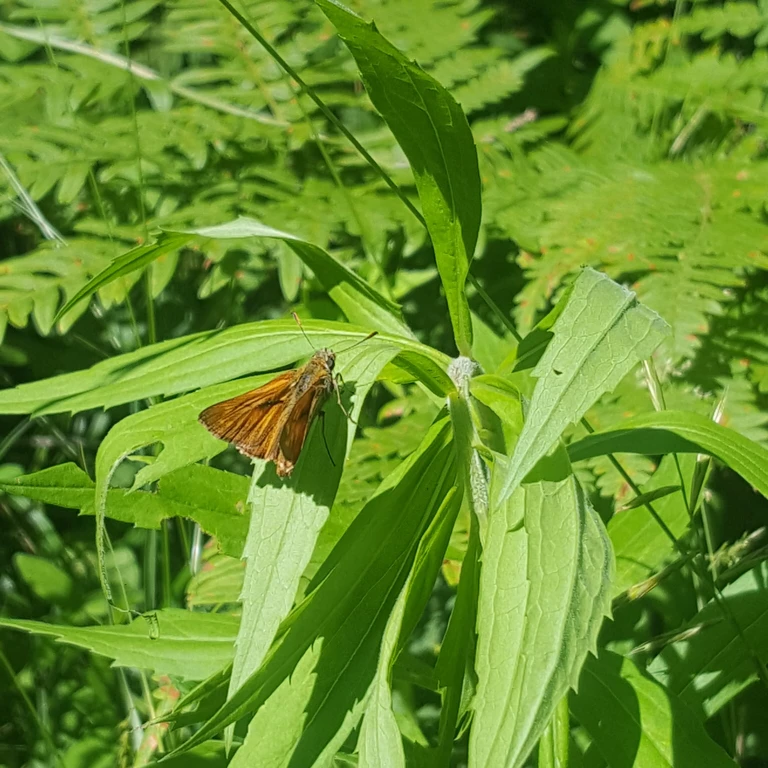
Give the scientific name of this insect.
Ochlodes sylvanus (also Ochlodes venata)
